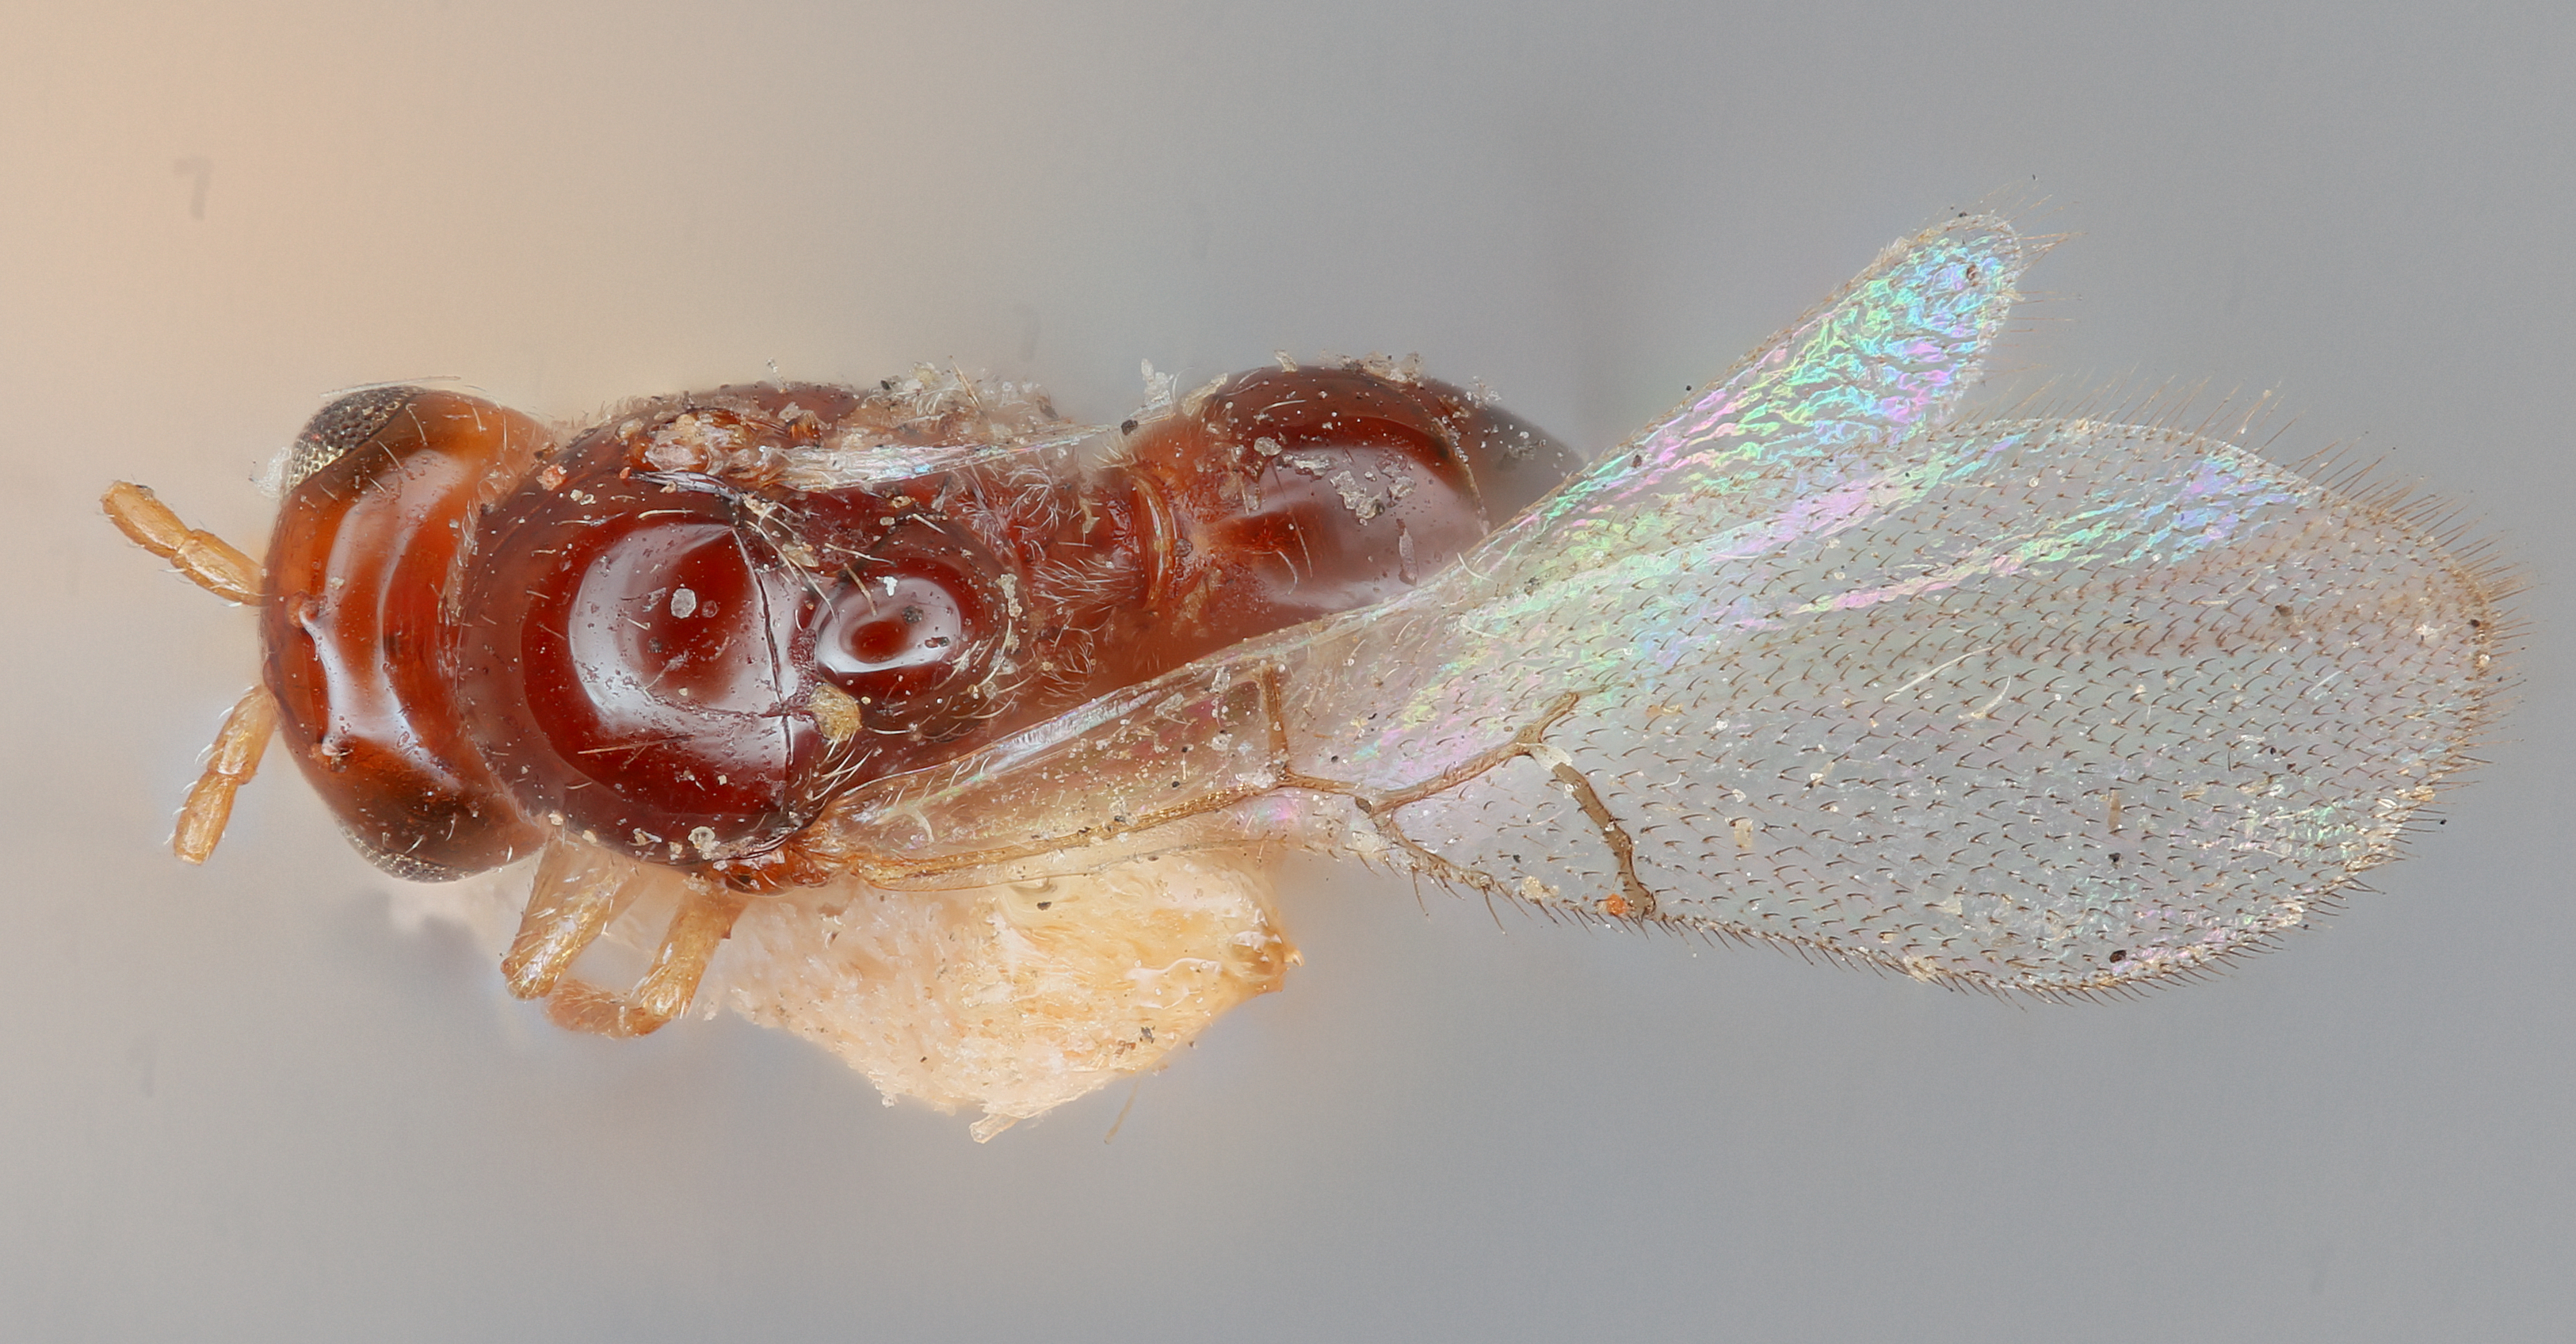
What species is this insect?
Alloxysta gracilis
